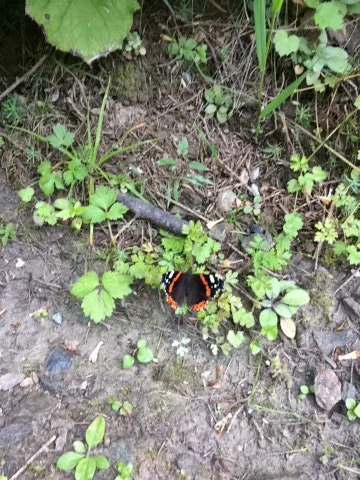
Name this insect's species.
Vanessa atalanta
